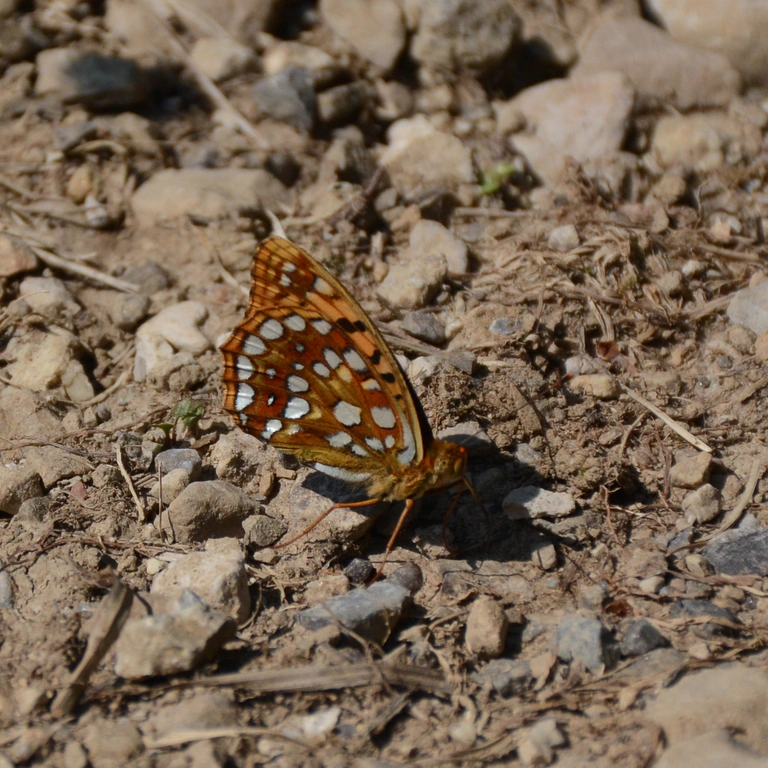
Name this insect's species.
Fabriciana adippe
